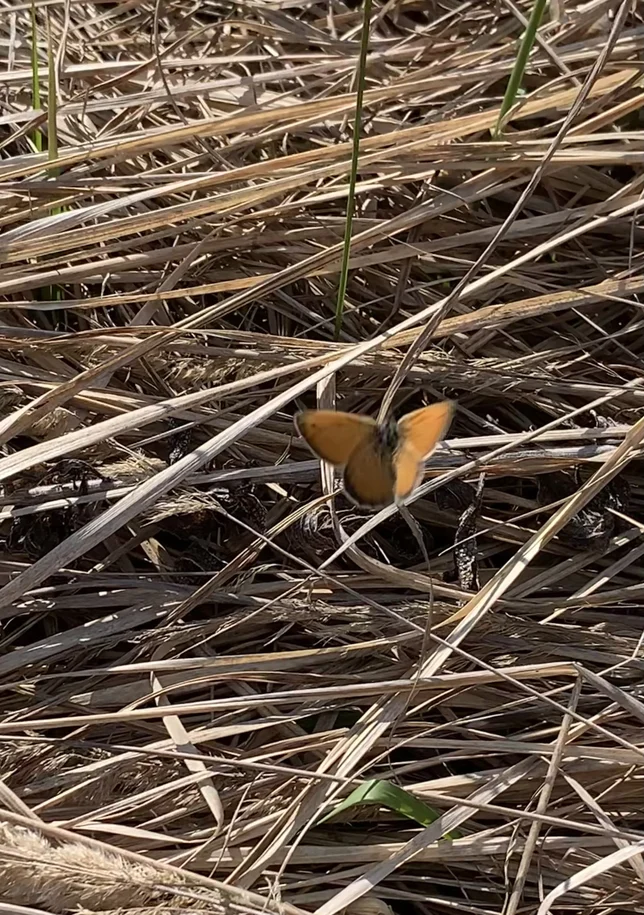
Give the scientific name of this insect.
Coenonympha pamphilus
